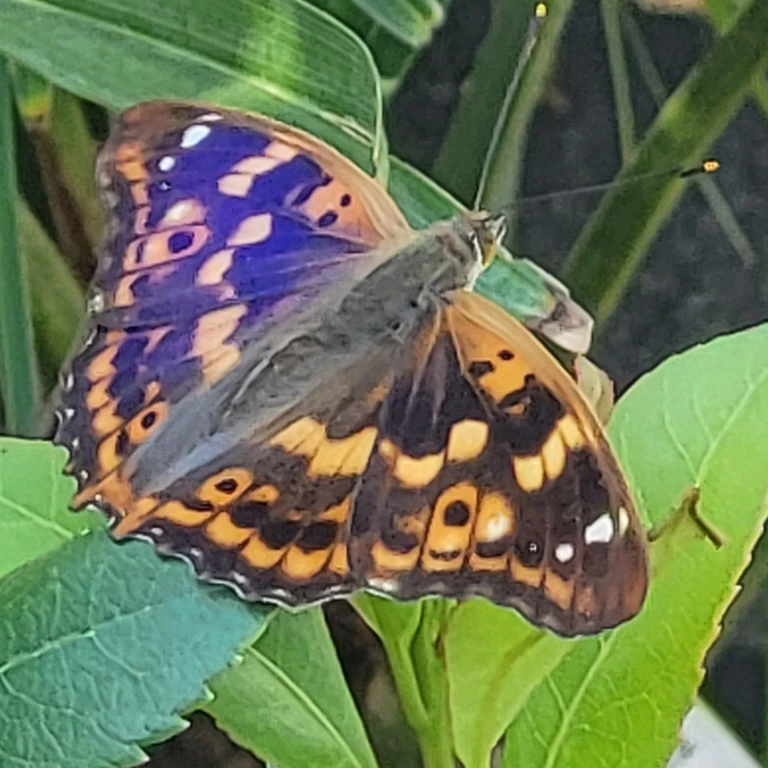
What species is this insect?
Apatura ilia
